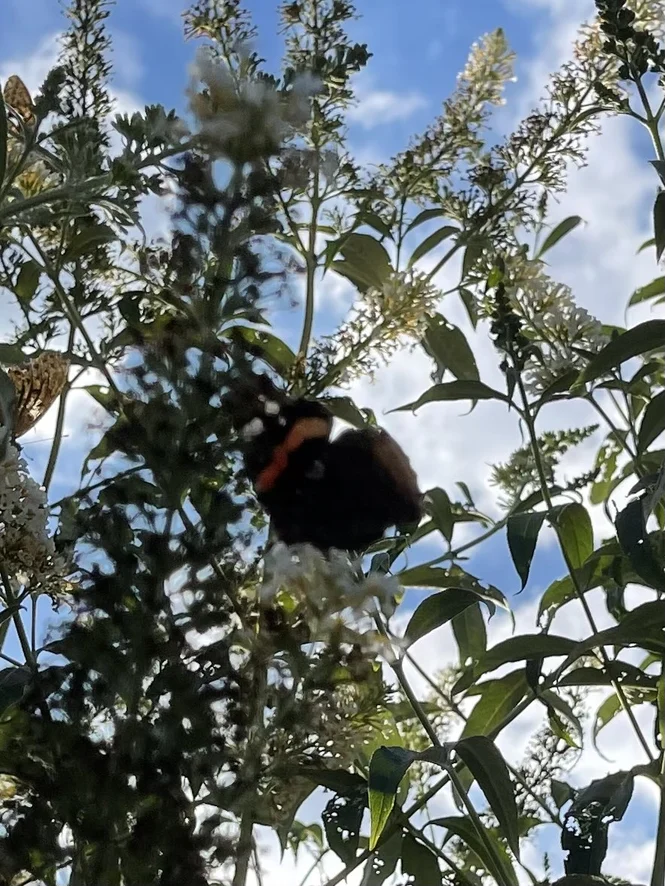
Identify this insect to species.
Vanessa atalanta
